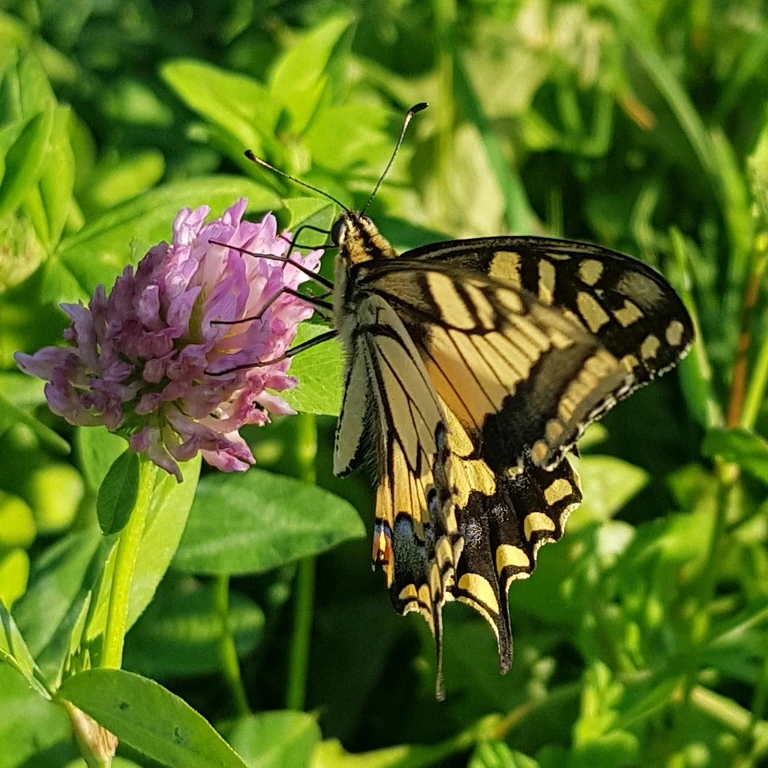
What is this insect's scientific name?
Papilio machaon
